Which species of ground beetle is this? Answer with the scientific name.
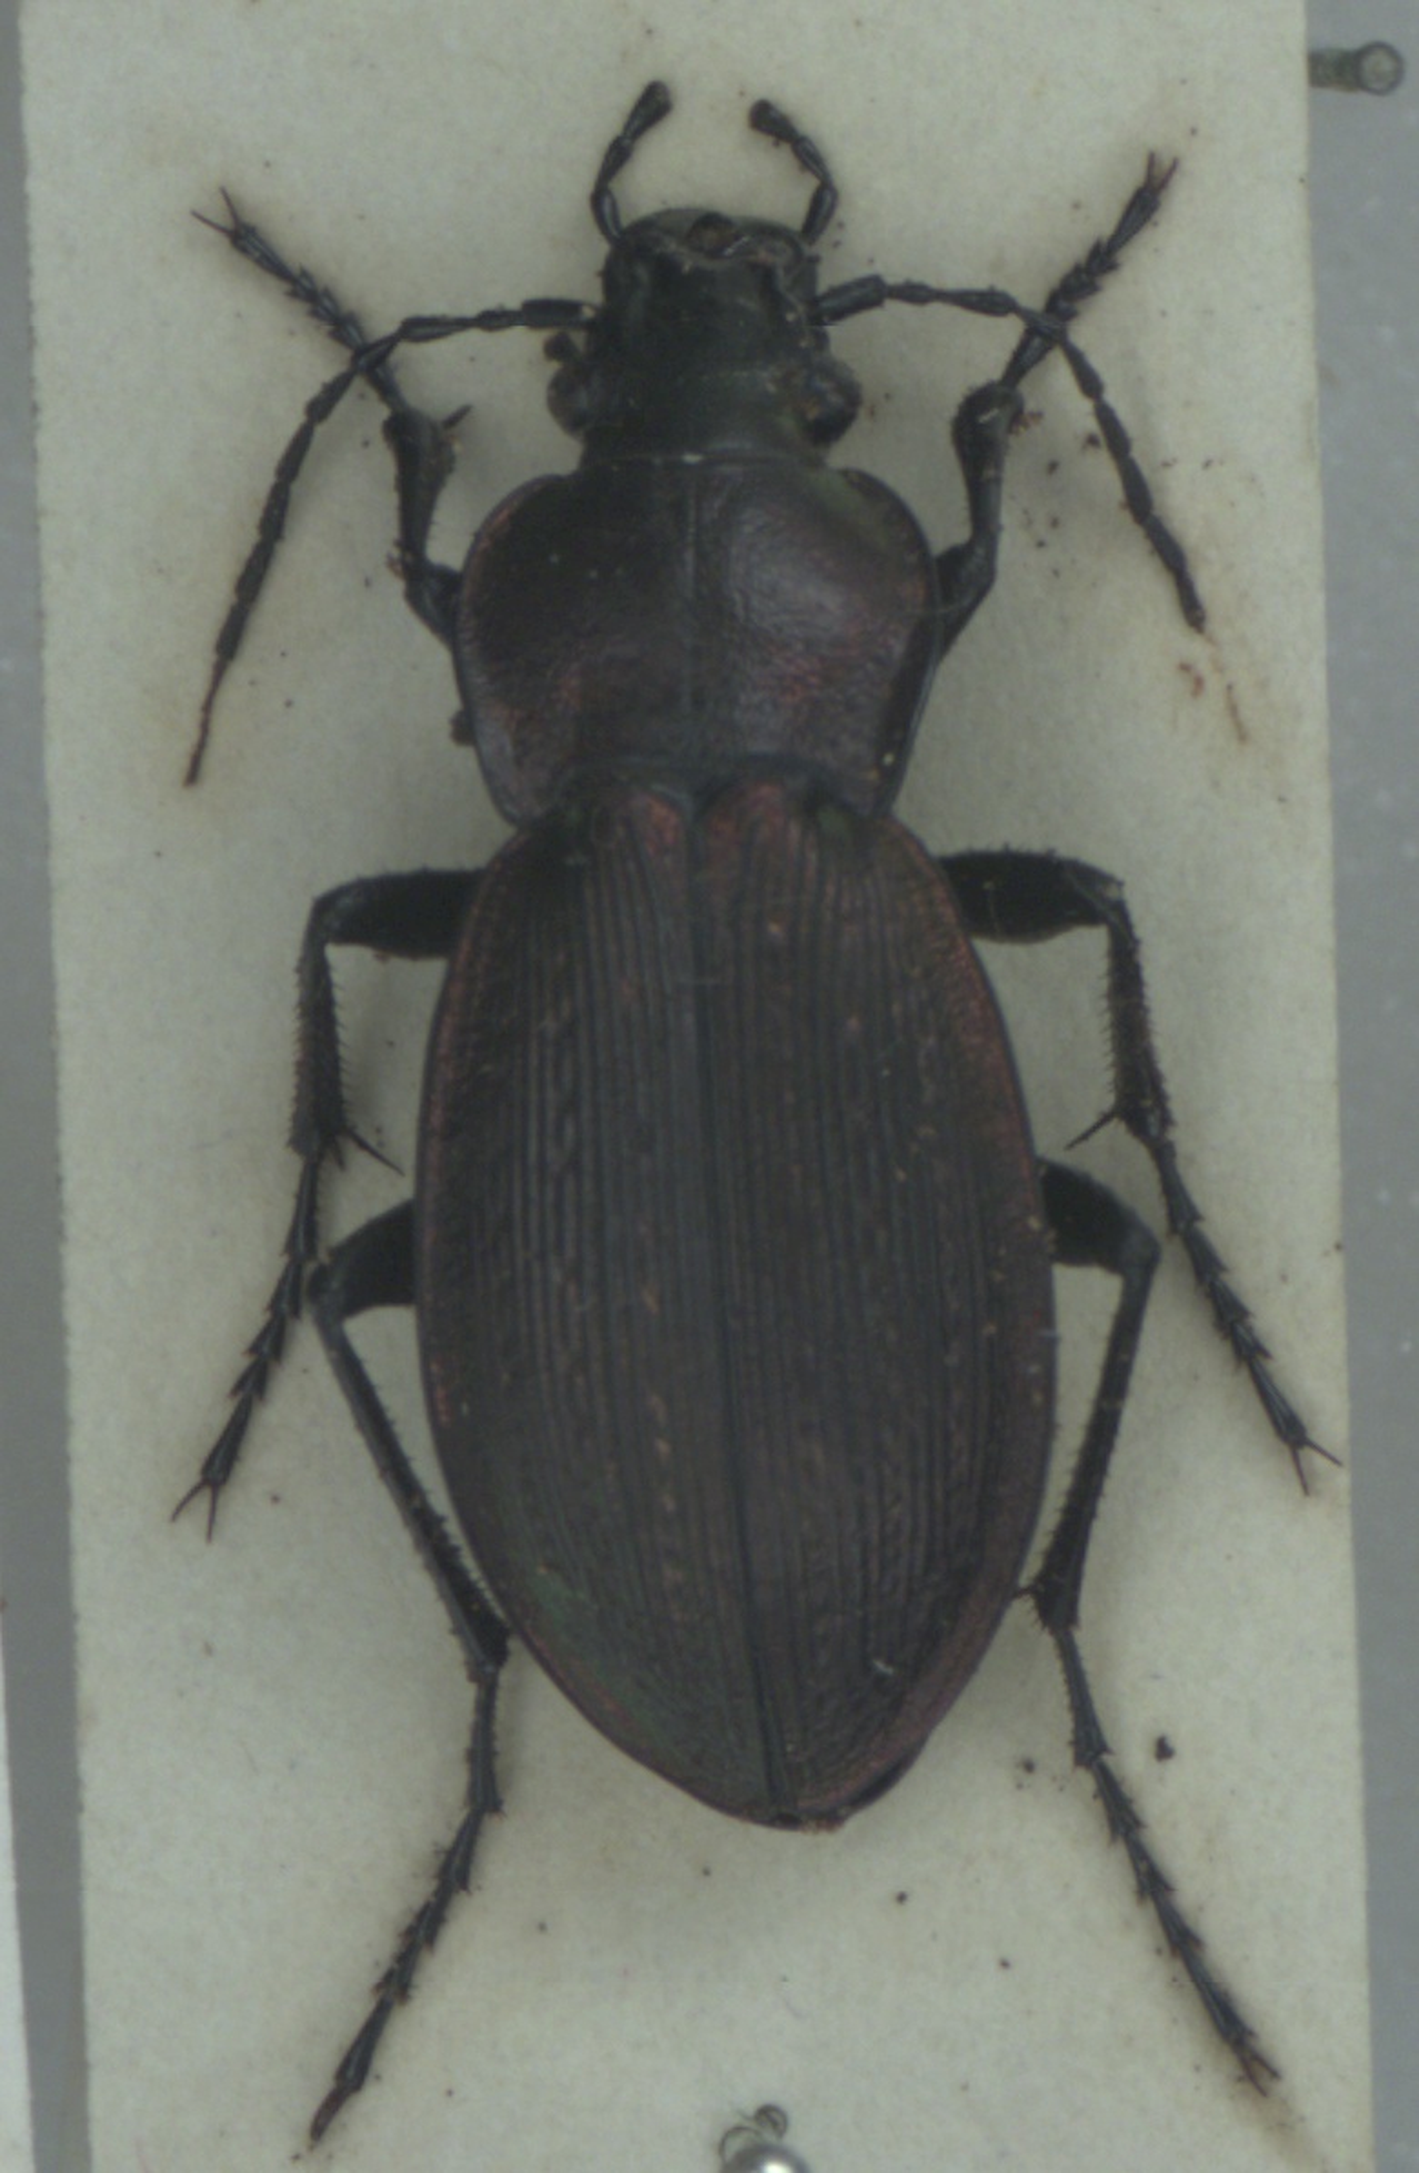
Carabus monilis
